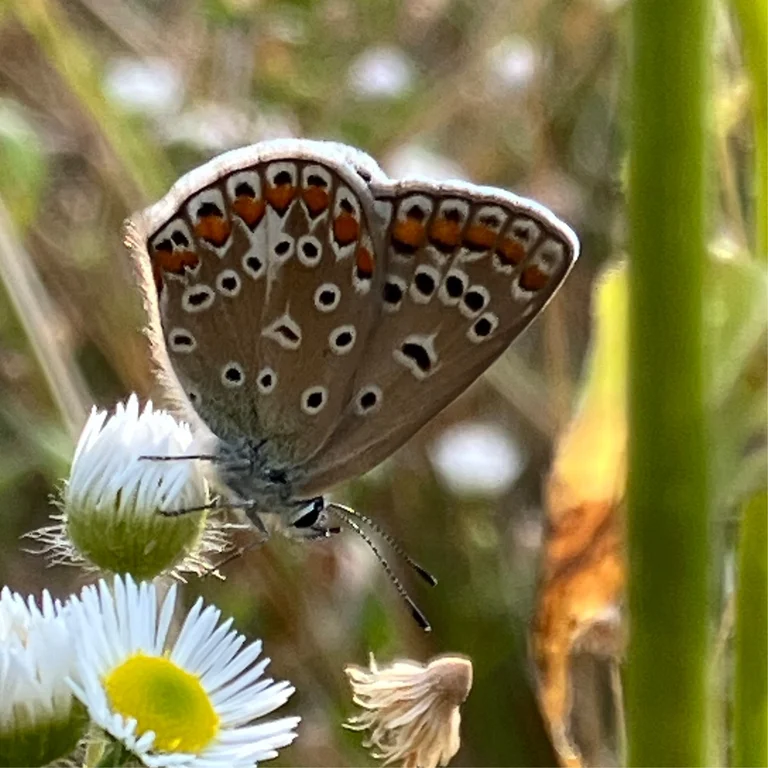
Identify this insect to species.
Polyommatus icarus
